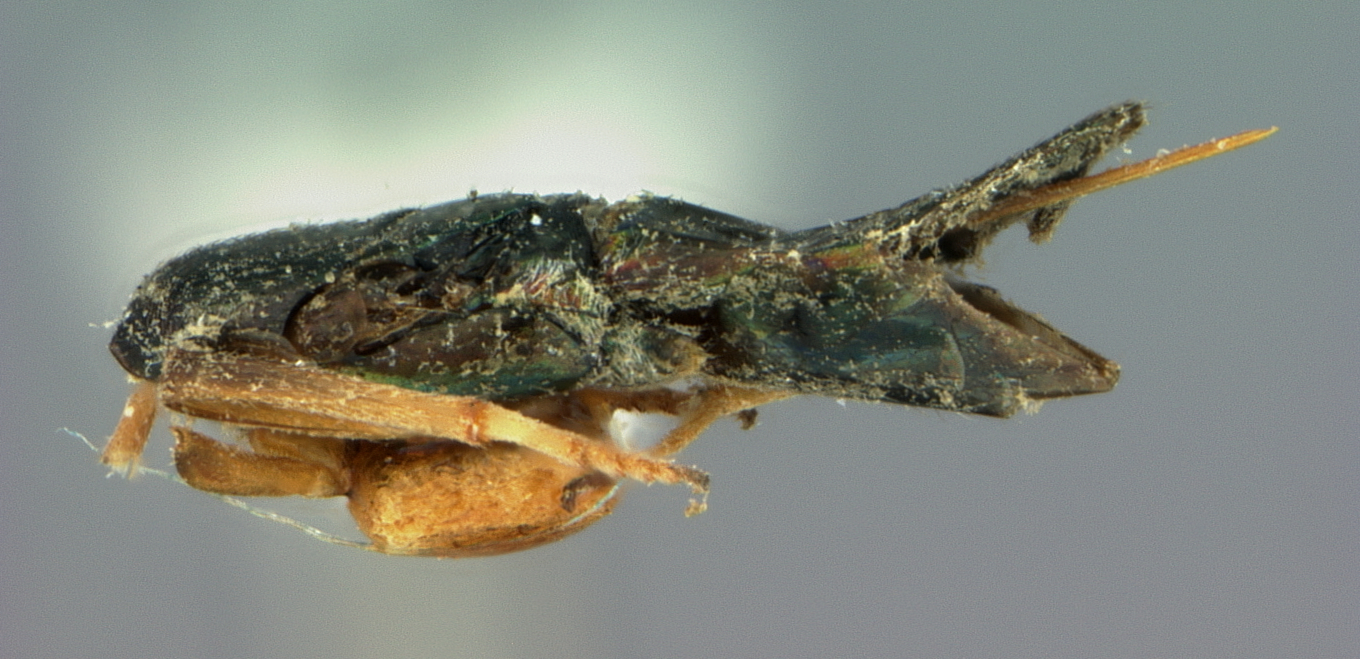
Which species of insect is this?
Cerchysius australiensis
